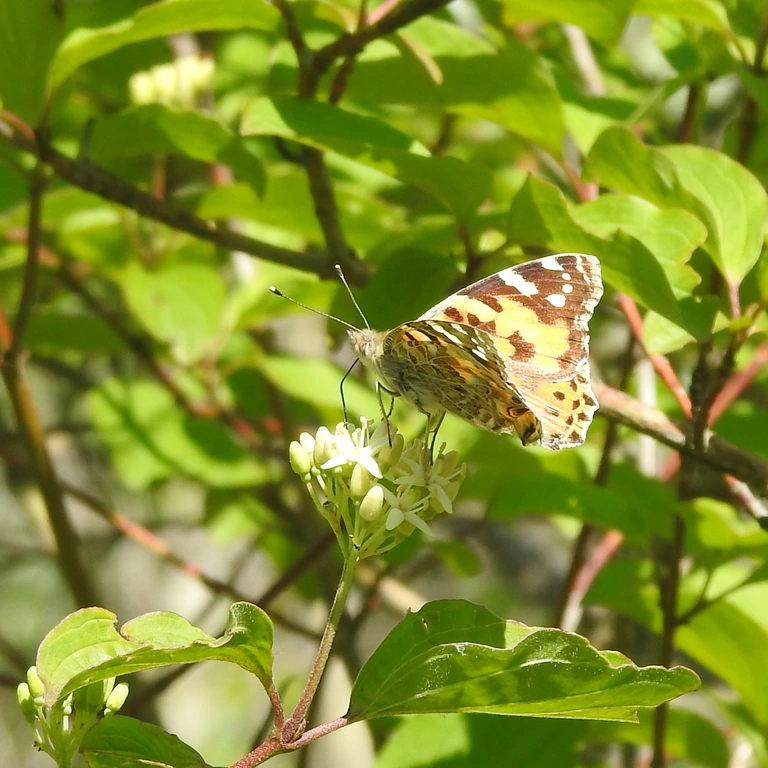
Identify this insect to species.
Vanessa cardui
